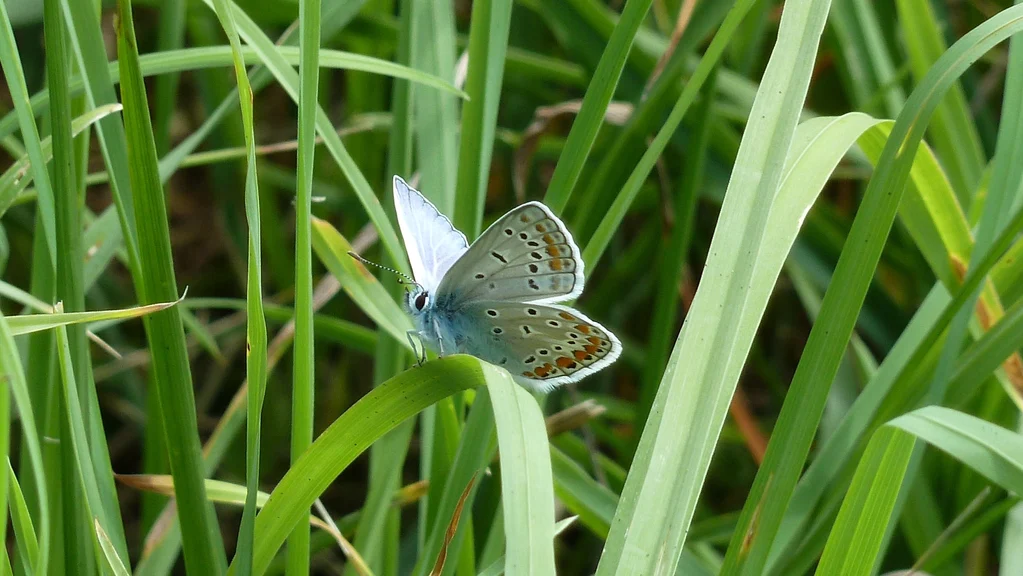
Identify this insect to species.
Polyommatus icarus
